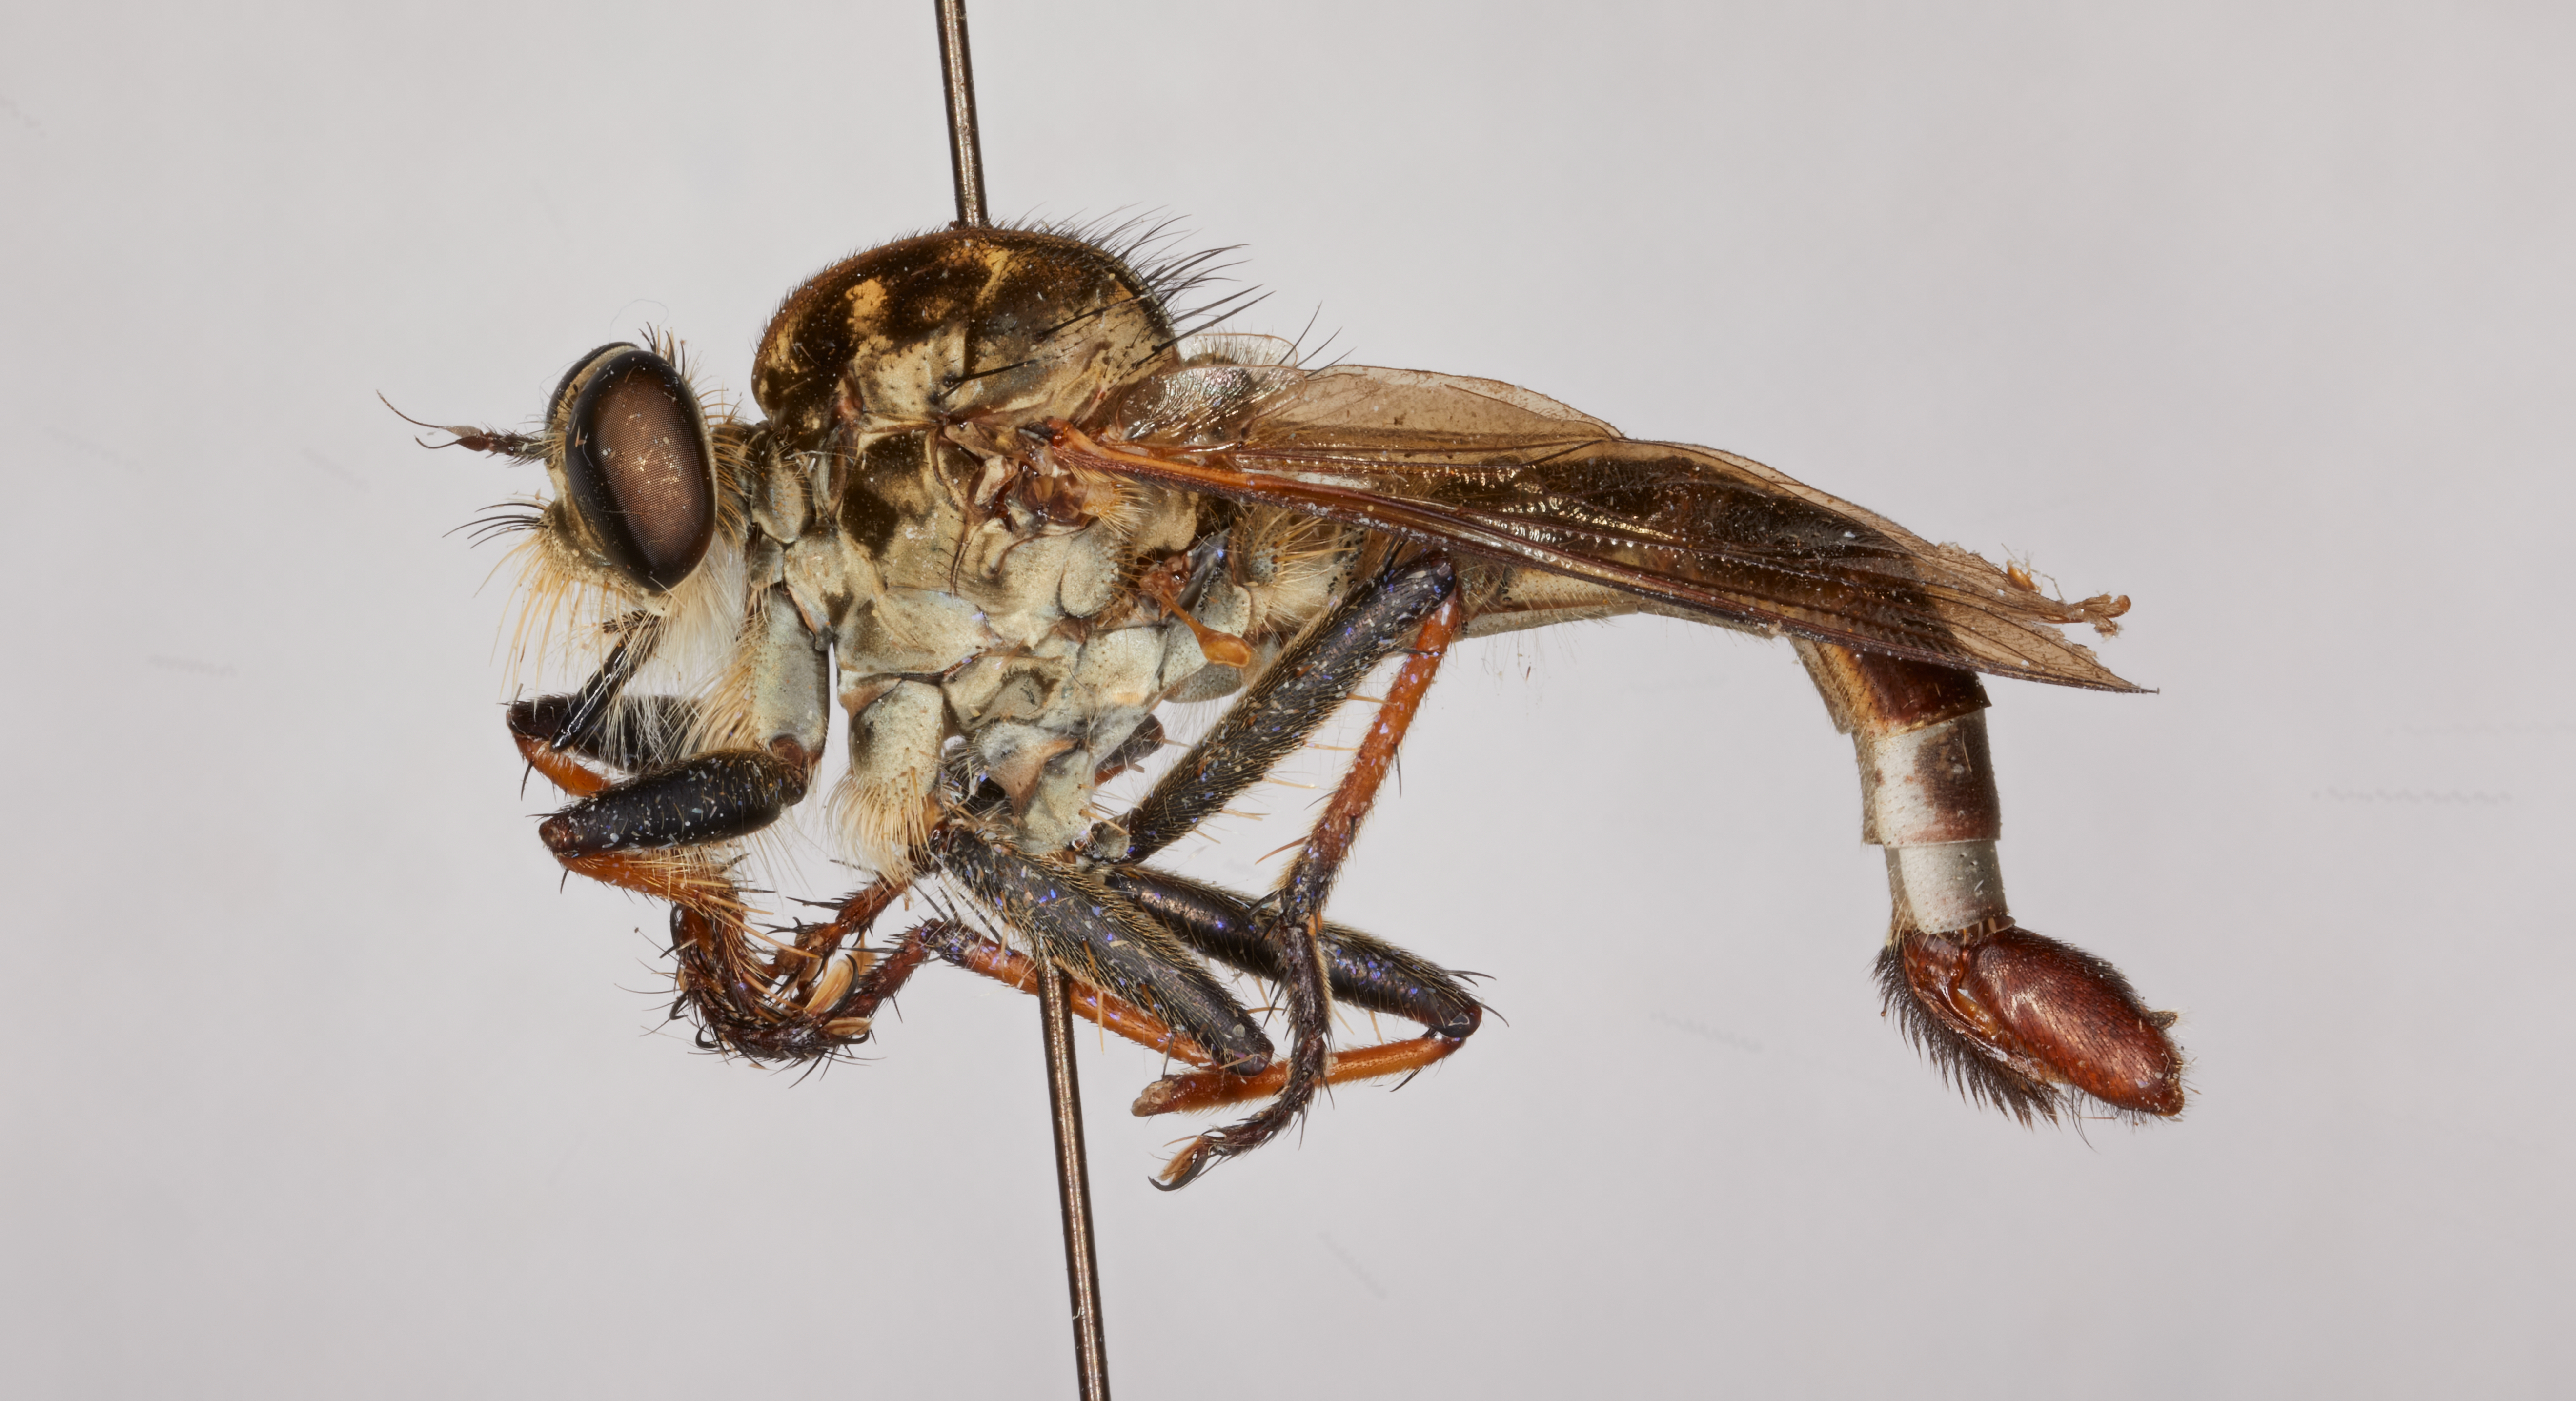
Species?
Efferia insula
